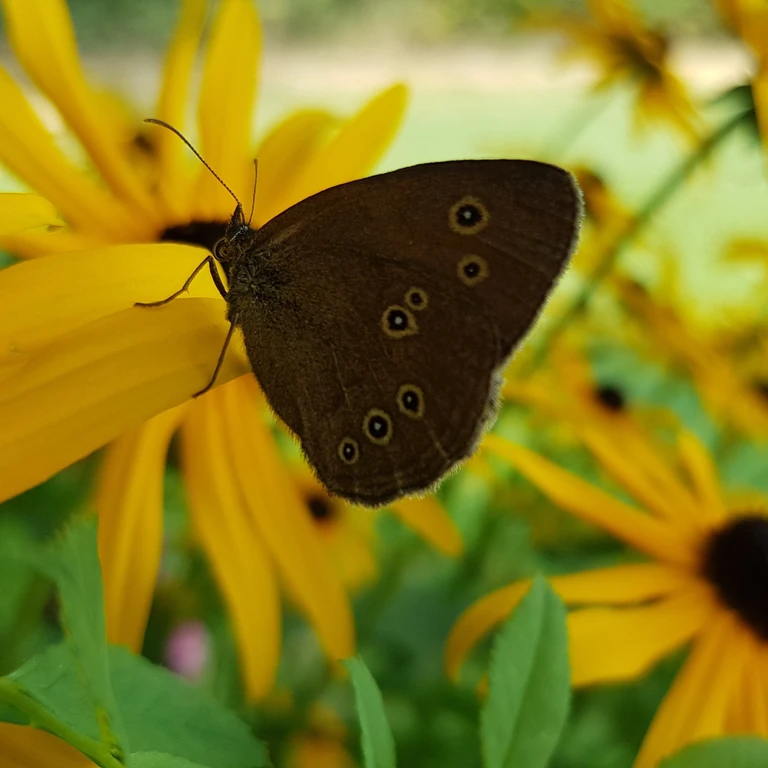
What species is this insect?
Aphantopus hyperantus
